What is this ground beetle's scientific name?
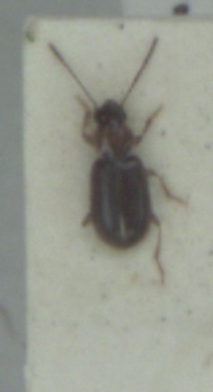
Acupalpus dubius
